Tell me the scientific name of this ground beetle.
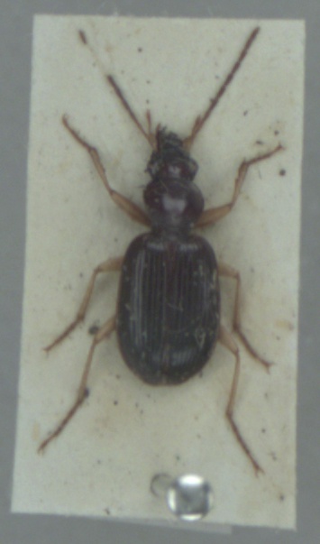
Paranchus albipes
